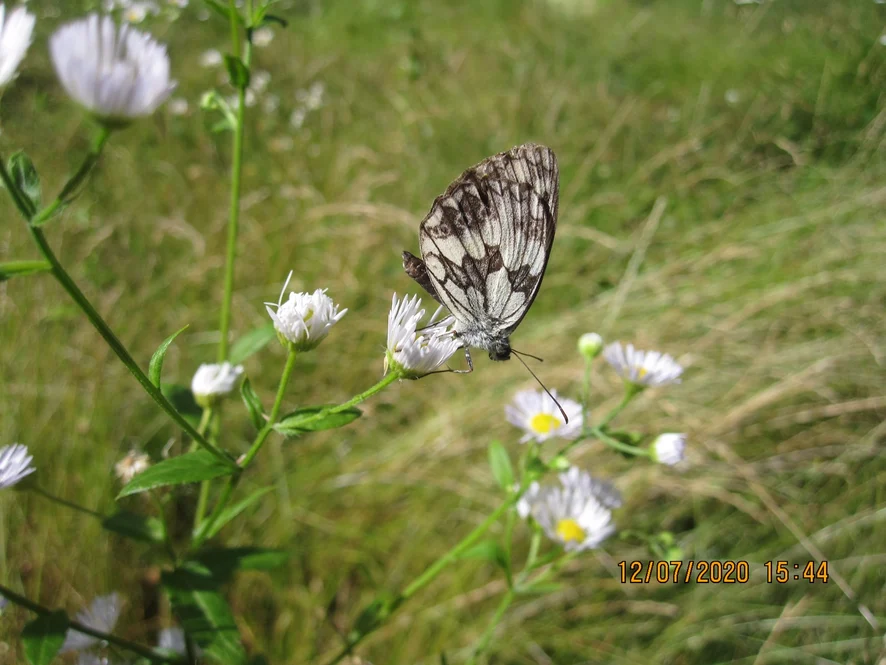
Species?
Melanargia galathea
